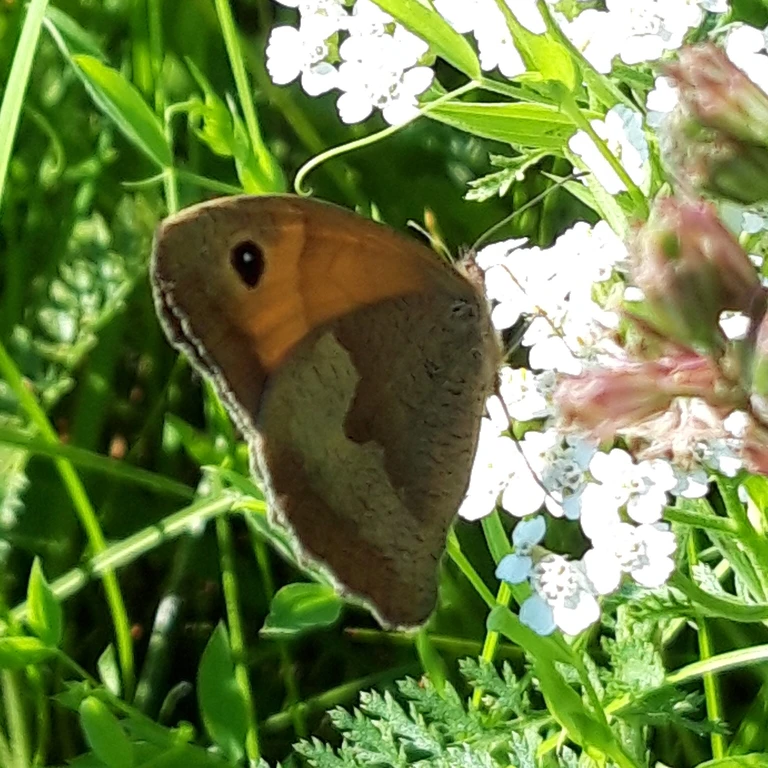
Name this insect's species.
Maniola jurtina
